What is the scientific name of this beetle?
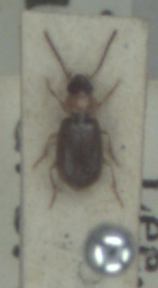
Acupalpus dubius
